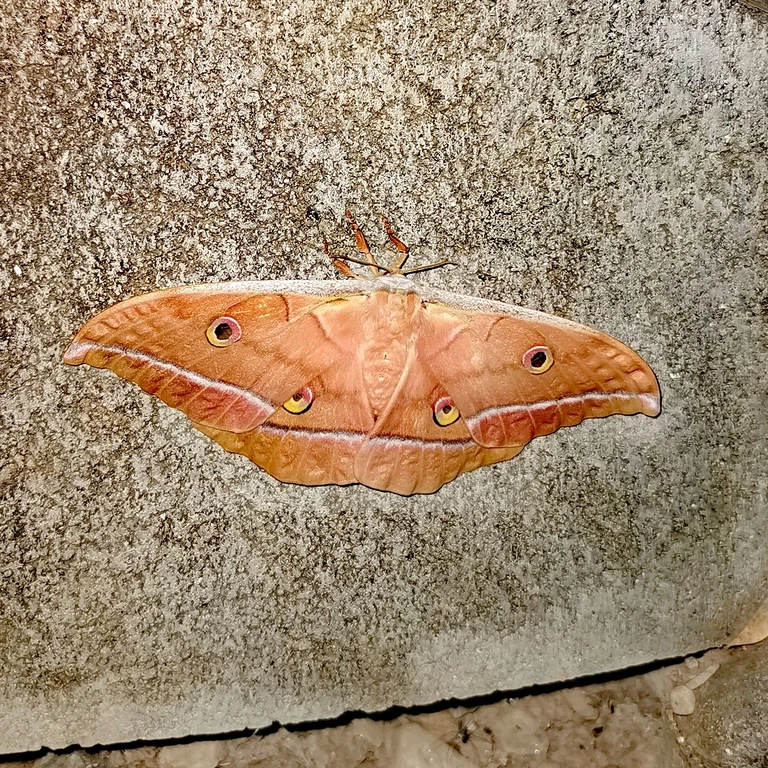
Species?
Antheraea yamamai
